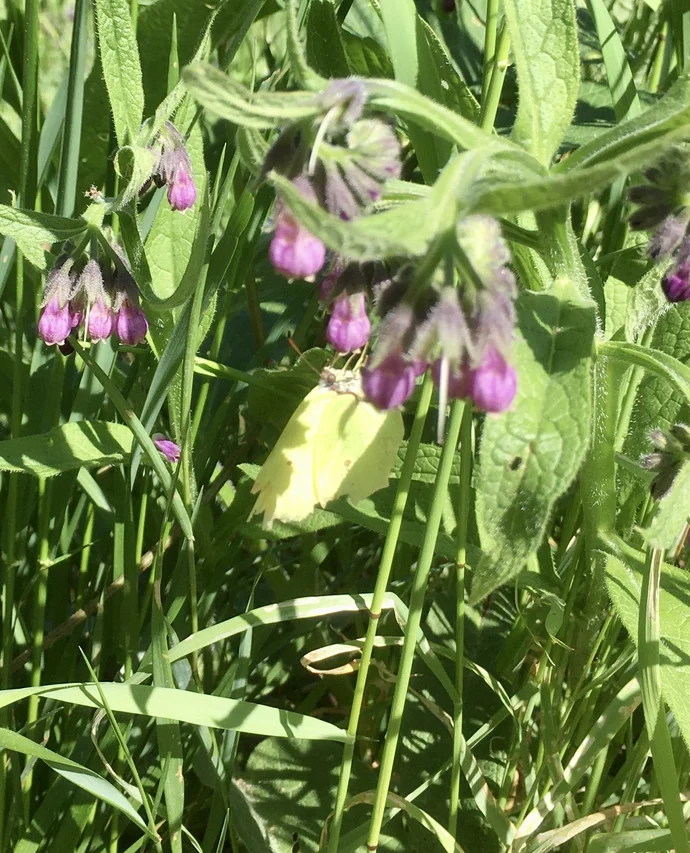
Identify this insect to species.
Gonepteryx rhamni
